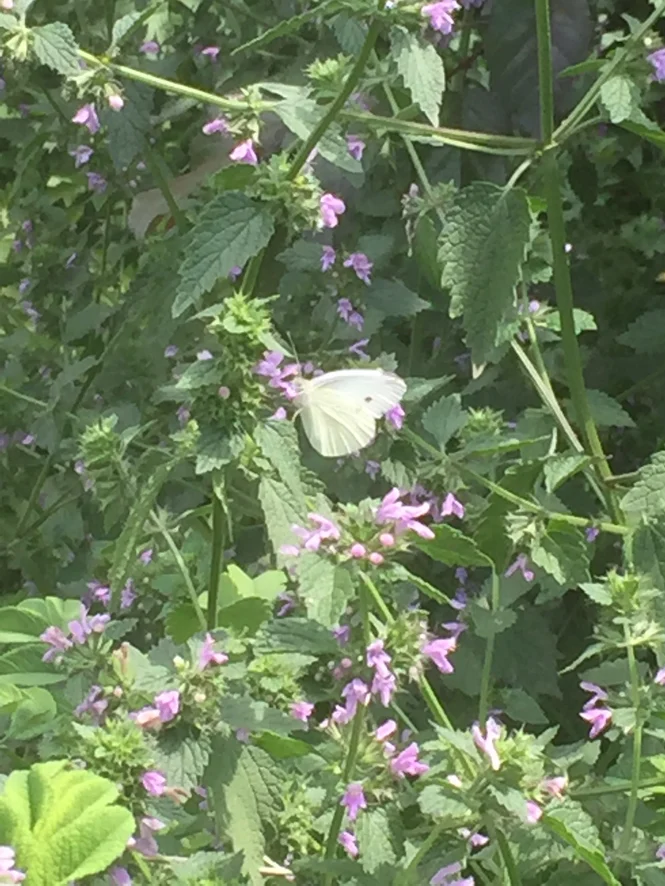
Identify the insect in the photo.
Pieris rapae
